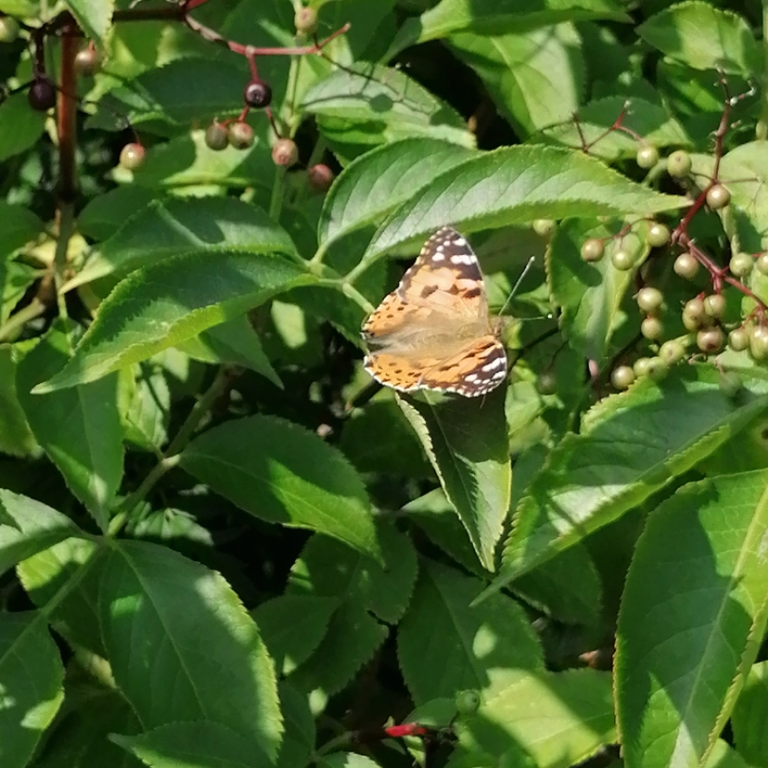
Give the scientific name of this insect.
Vanessa cardui
